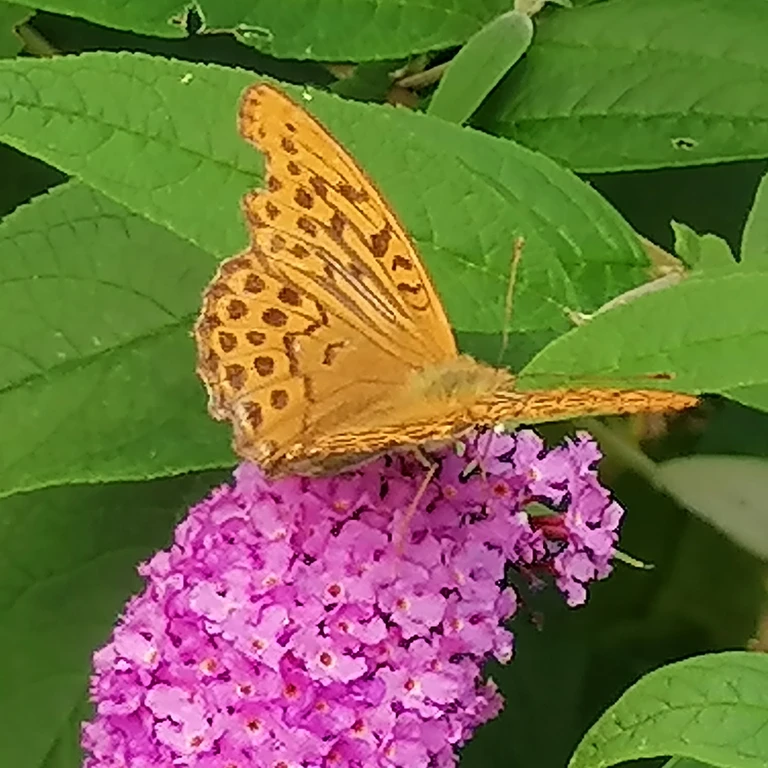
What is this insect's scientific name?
Argynnis paphia
